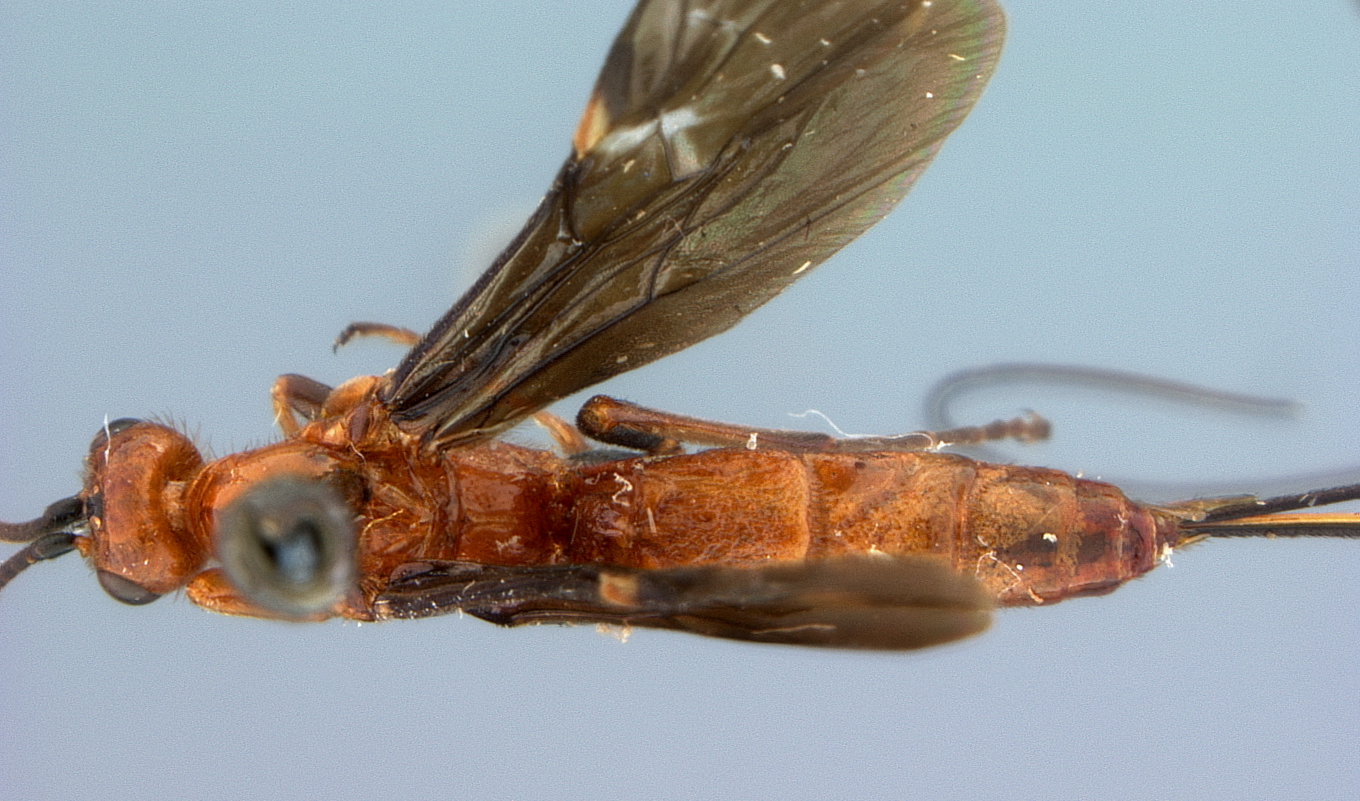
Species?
Vipio chinensis
